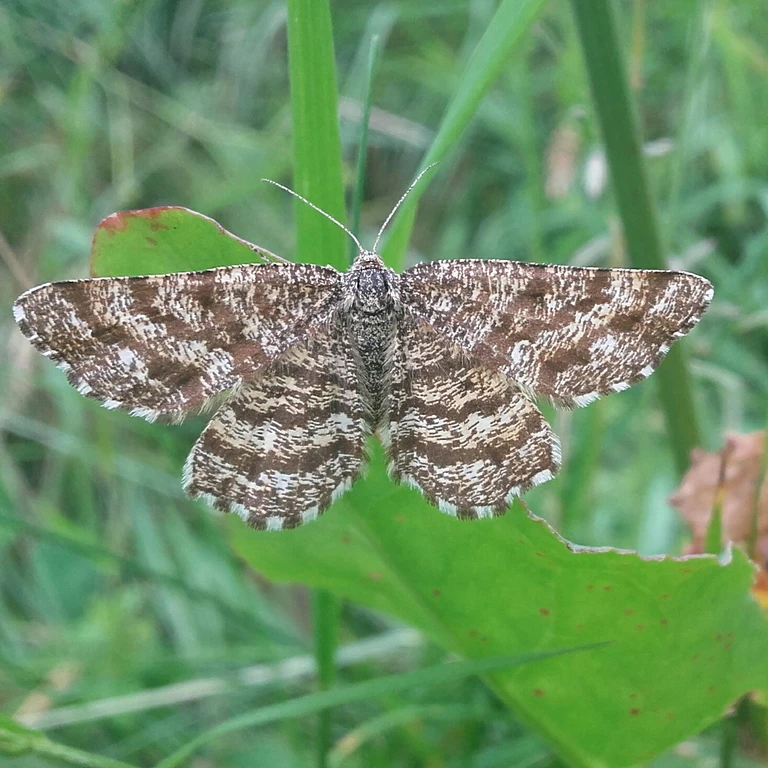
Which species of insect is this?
Ematurga atomaria
